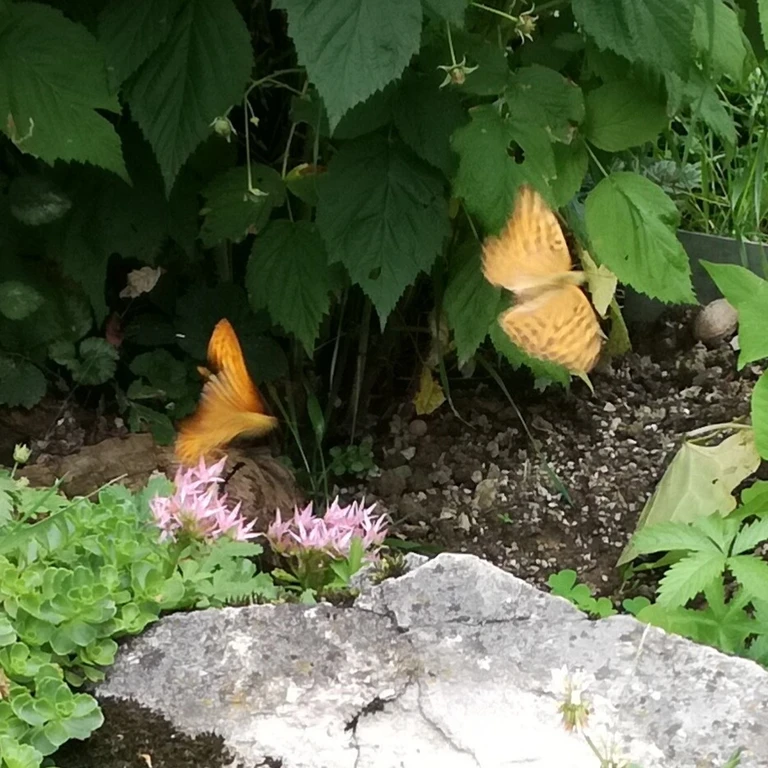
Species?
Argynnis paphia
